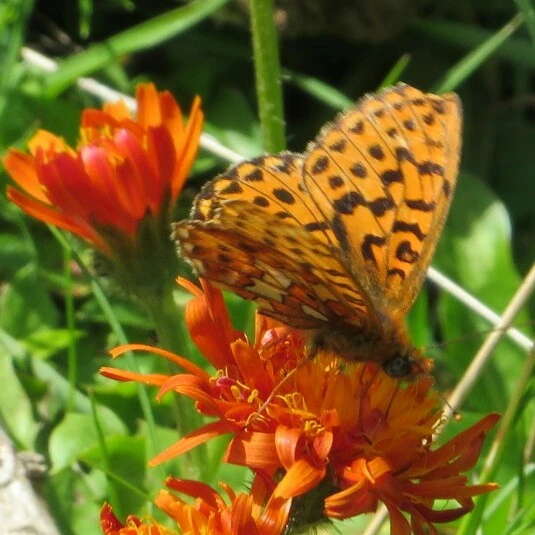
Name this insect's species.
Boloria euphrosyne (also Clossiana euphrosyne)
